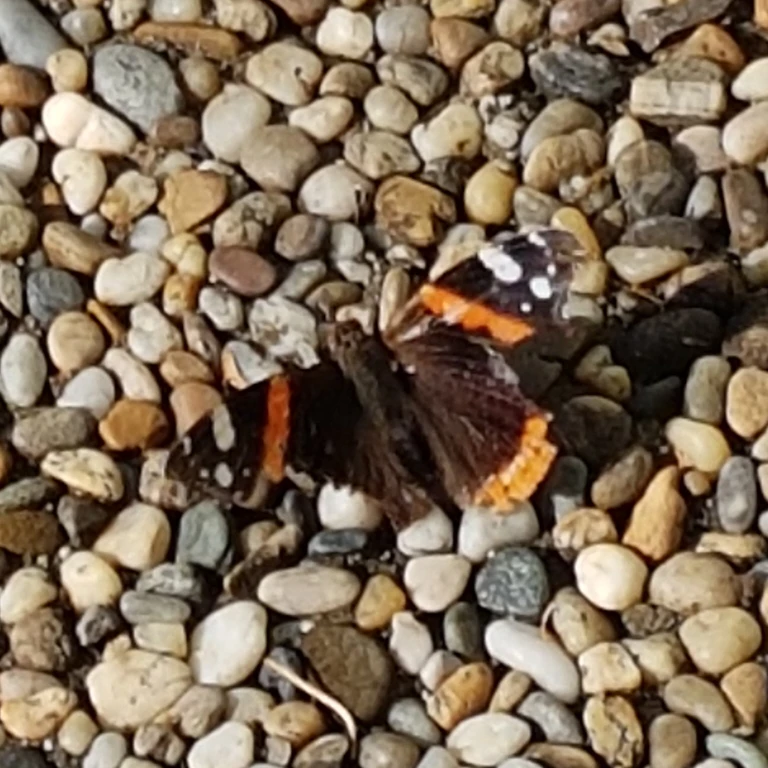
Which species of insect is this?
Vanessa atalanta
